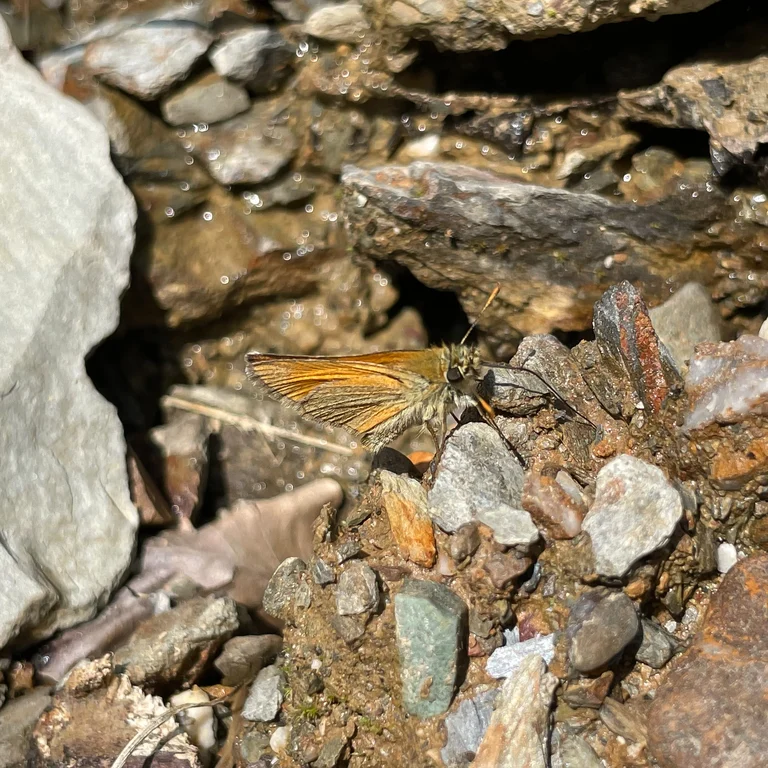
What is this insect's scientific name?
Thymelicus sylvestris
